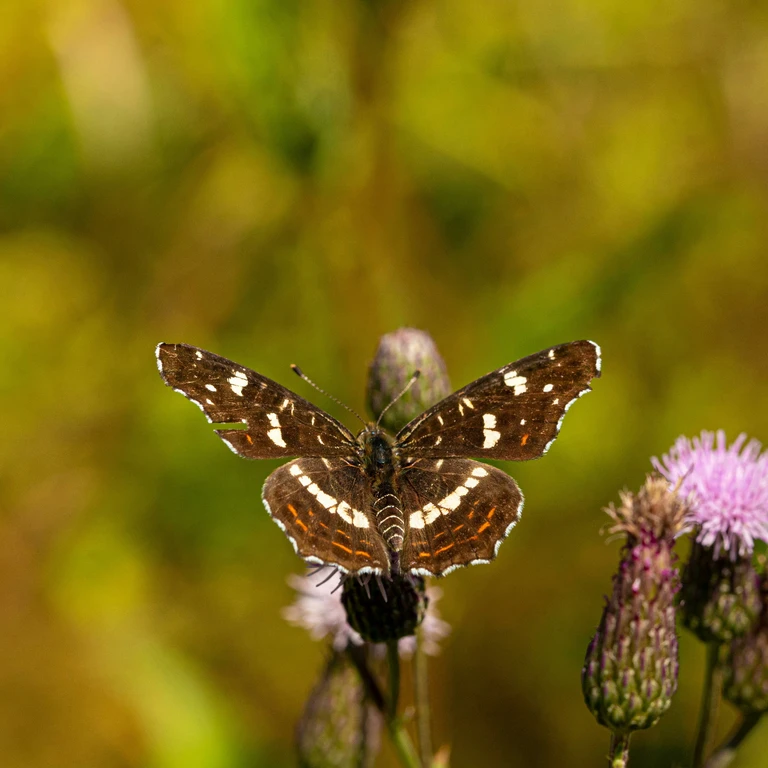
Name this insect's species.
Araschnia levana
